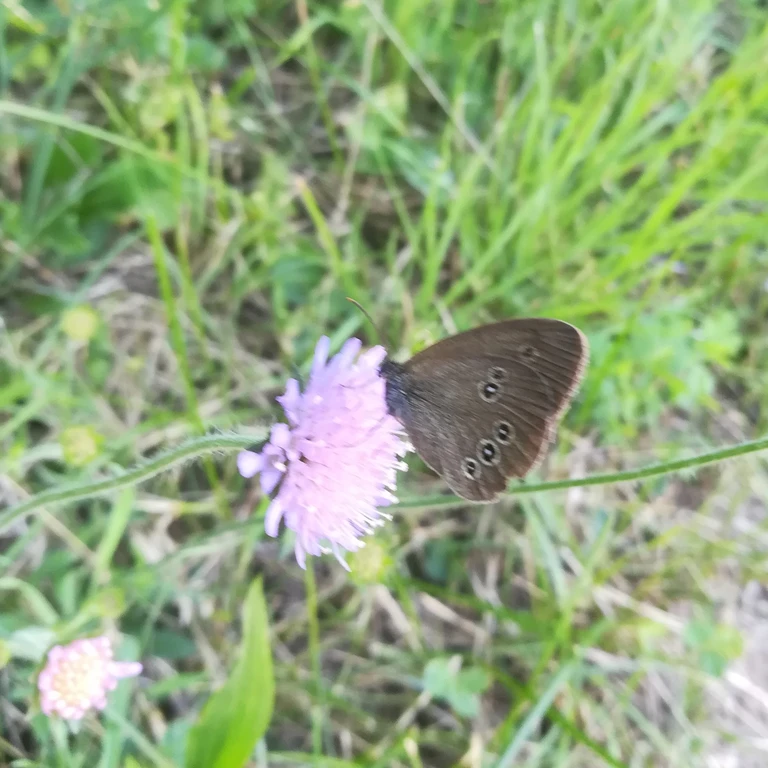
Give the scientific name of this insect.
Aphantopus hyperantus
